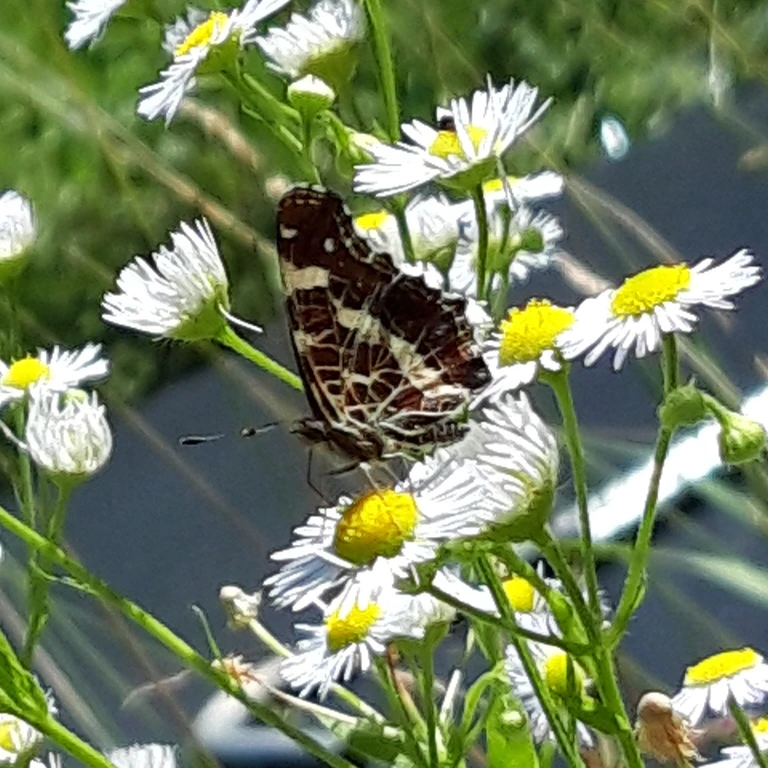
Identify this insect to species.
Araschnia levana
